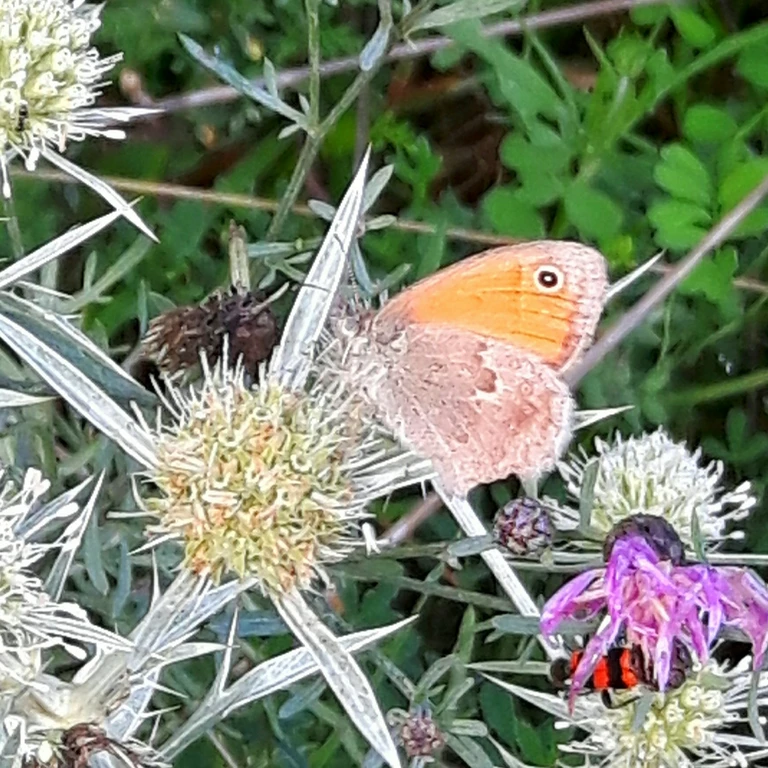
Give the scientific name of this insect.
Coenonympha pamphilus
